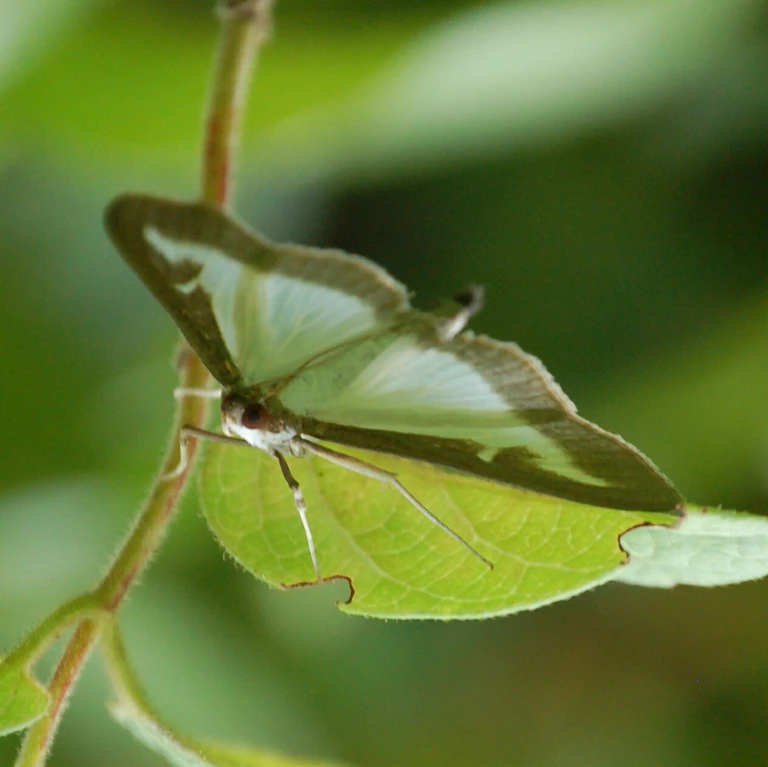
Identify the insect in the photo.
Cydalima perspectalis
